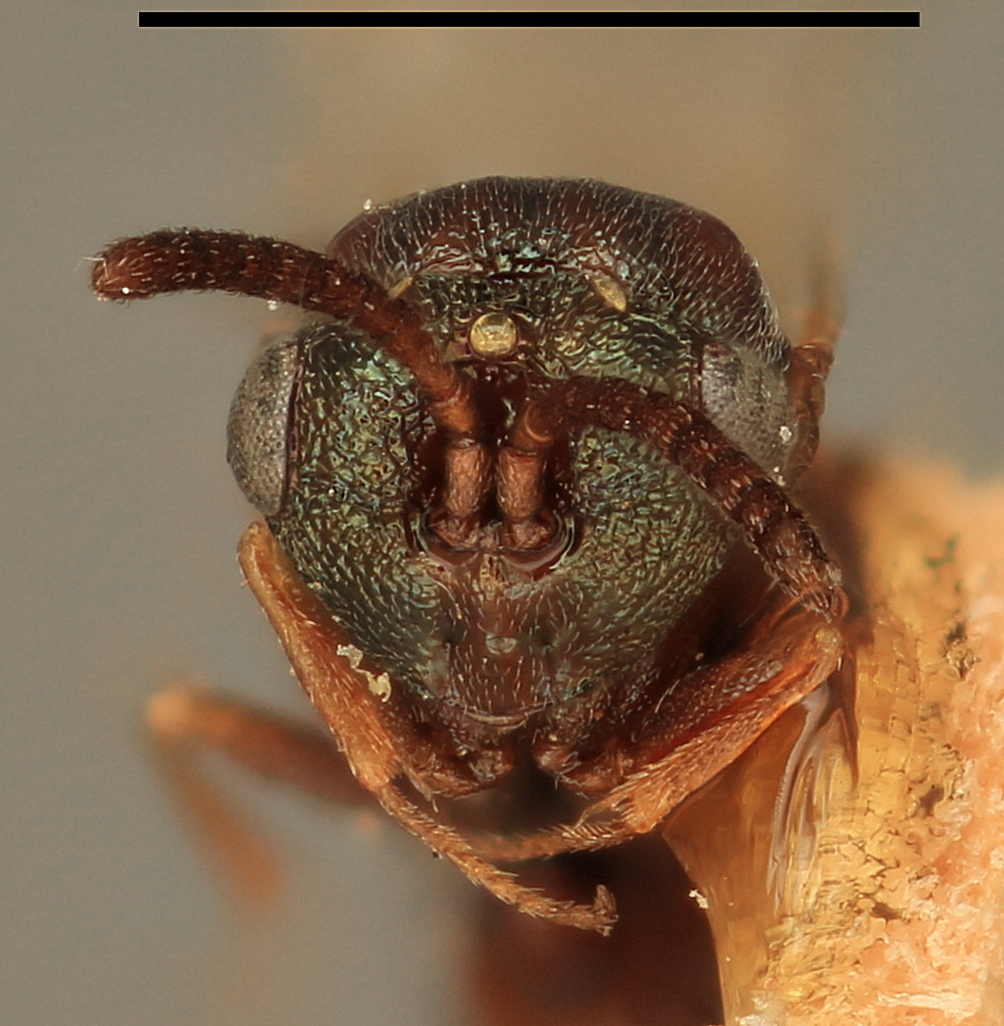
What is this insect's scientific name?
Pseudometagea bakeri
